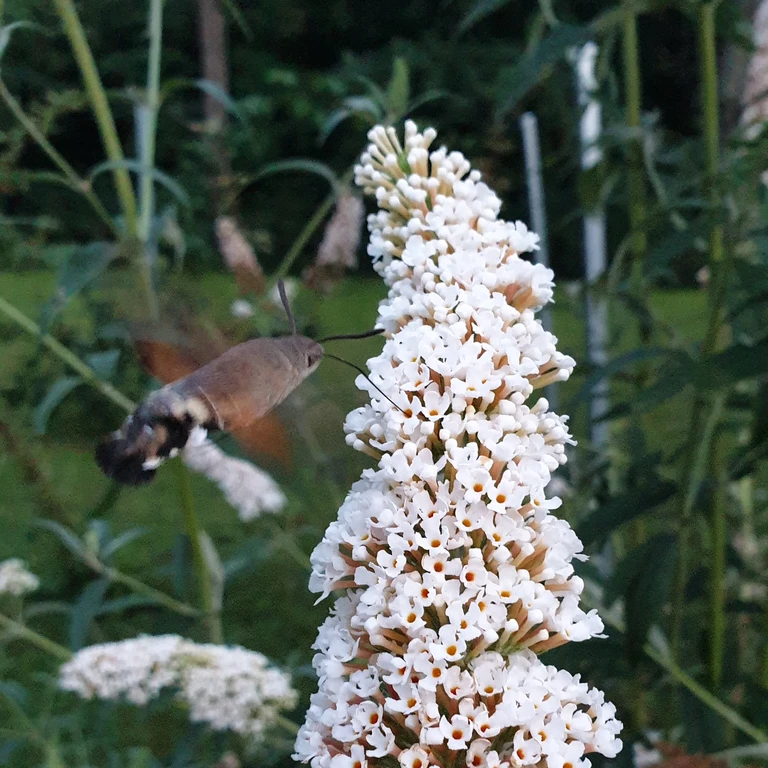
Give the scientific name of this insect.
Macroglossum stellatarum
